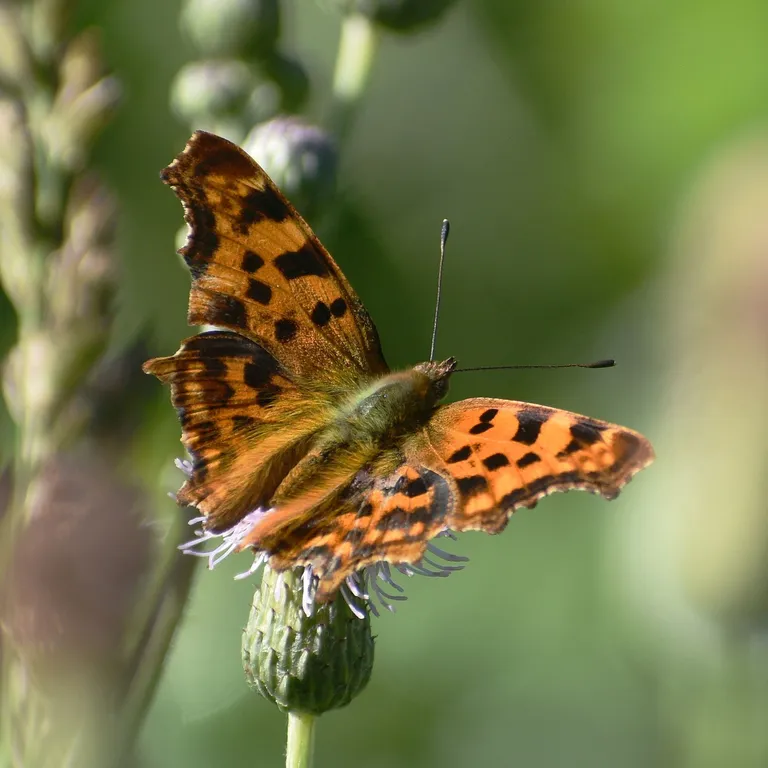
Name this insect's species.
Polygonia c-album
